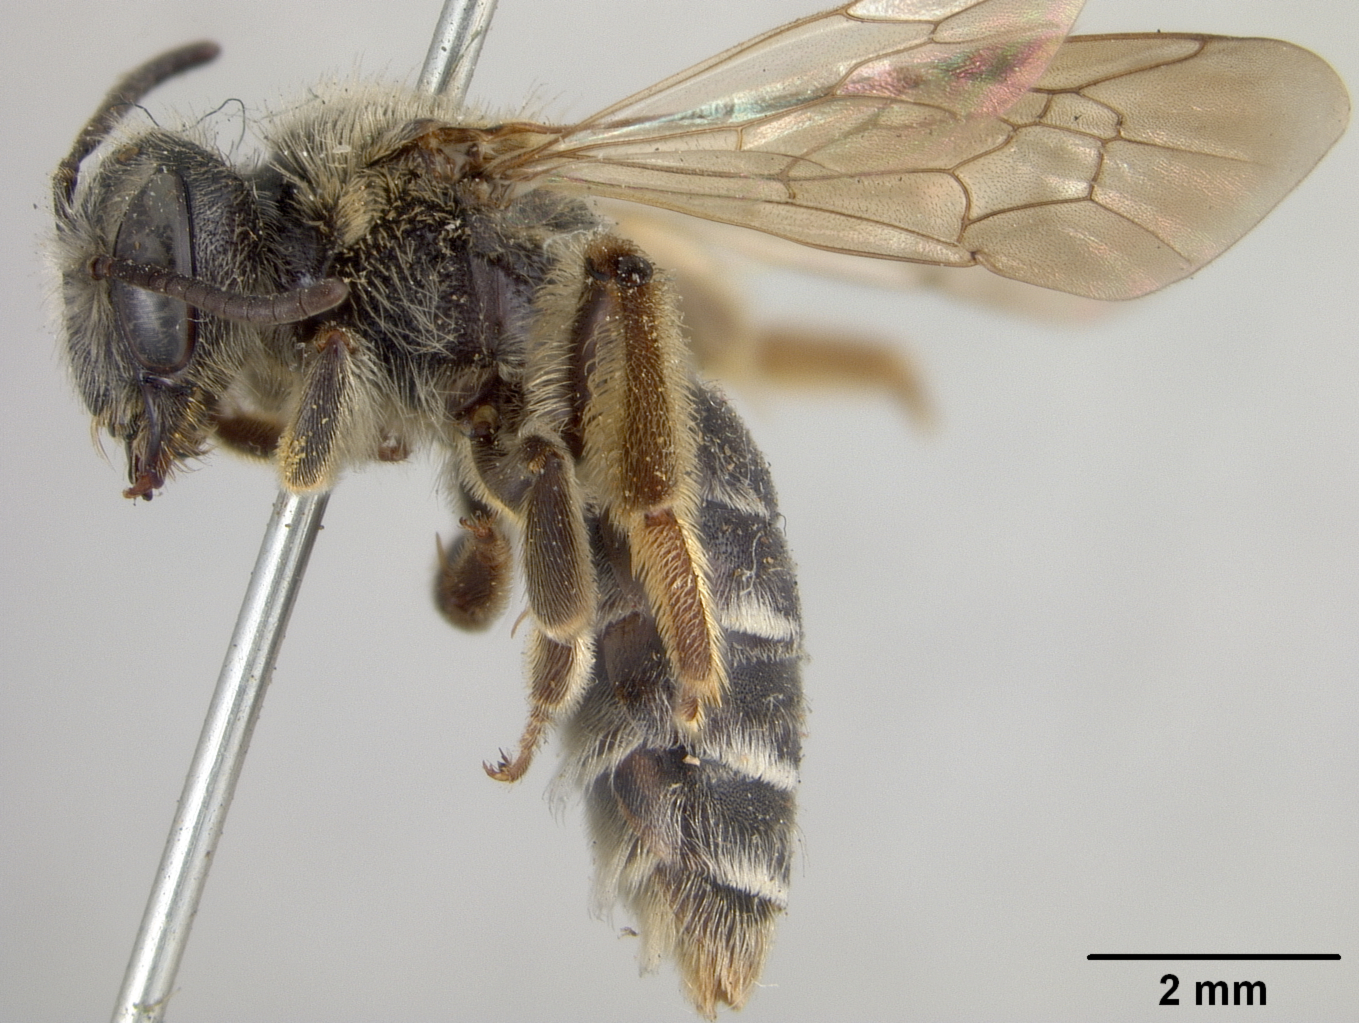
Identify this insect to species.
Andrena multiplicata
